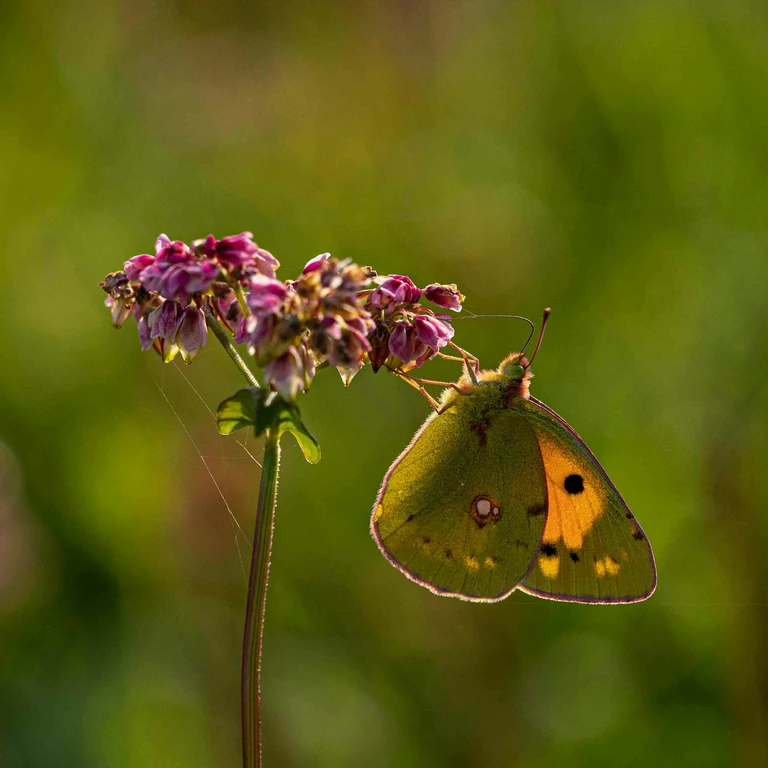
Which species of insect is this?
Colias croceus
